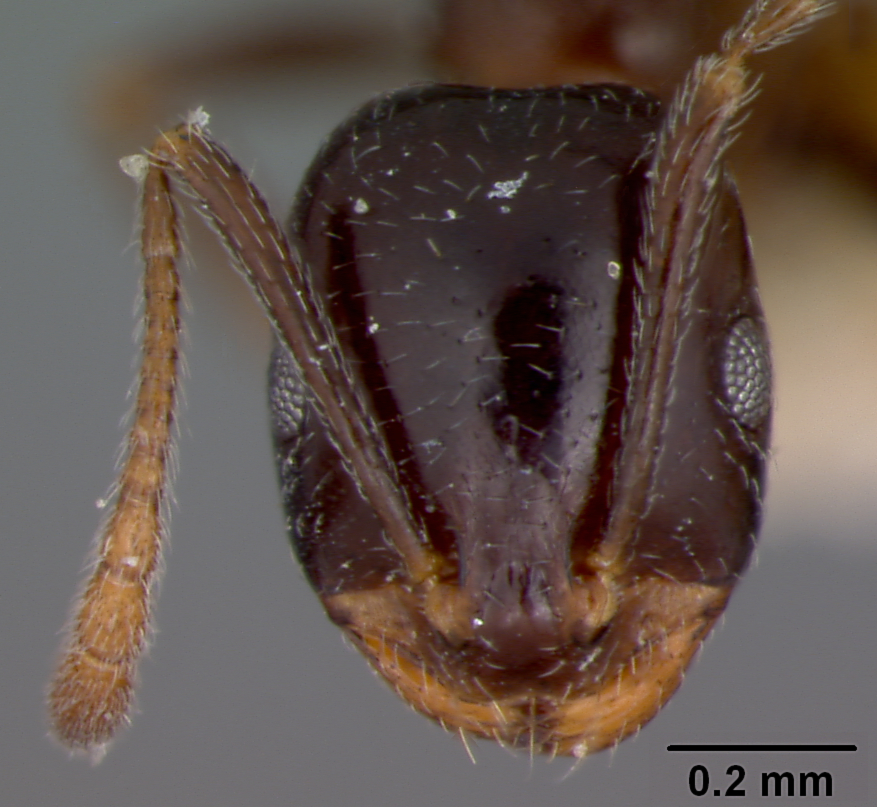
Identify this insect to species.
Monomorium hesperium
